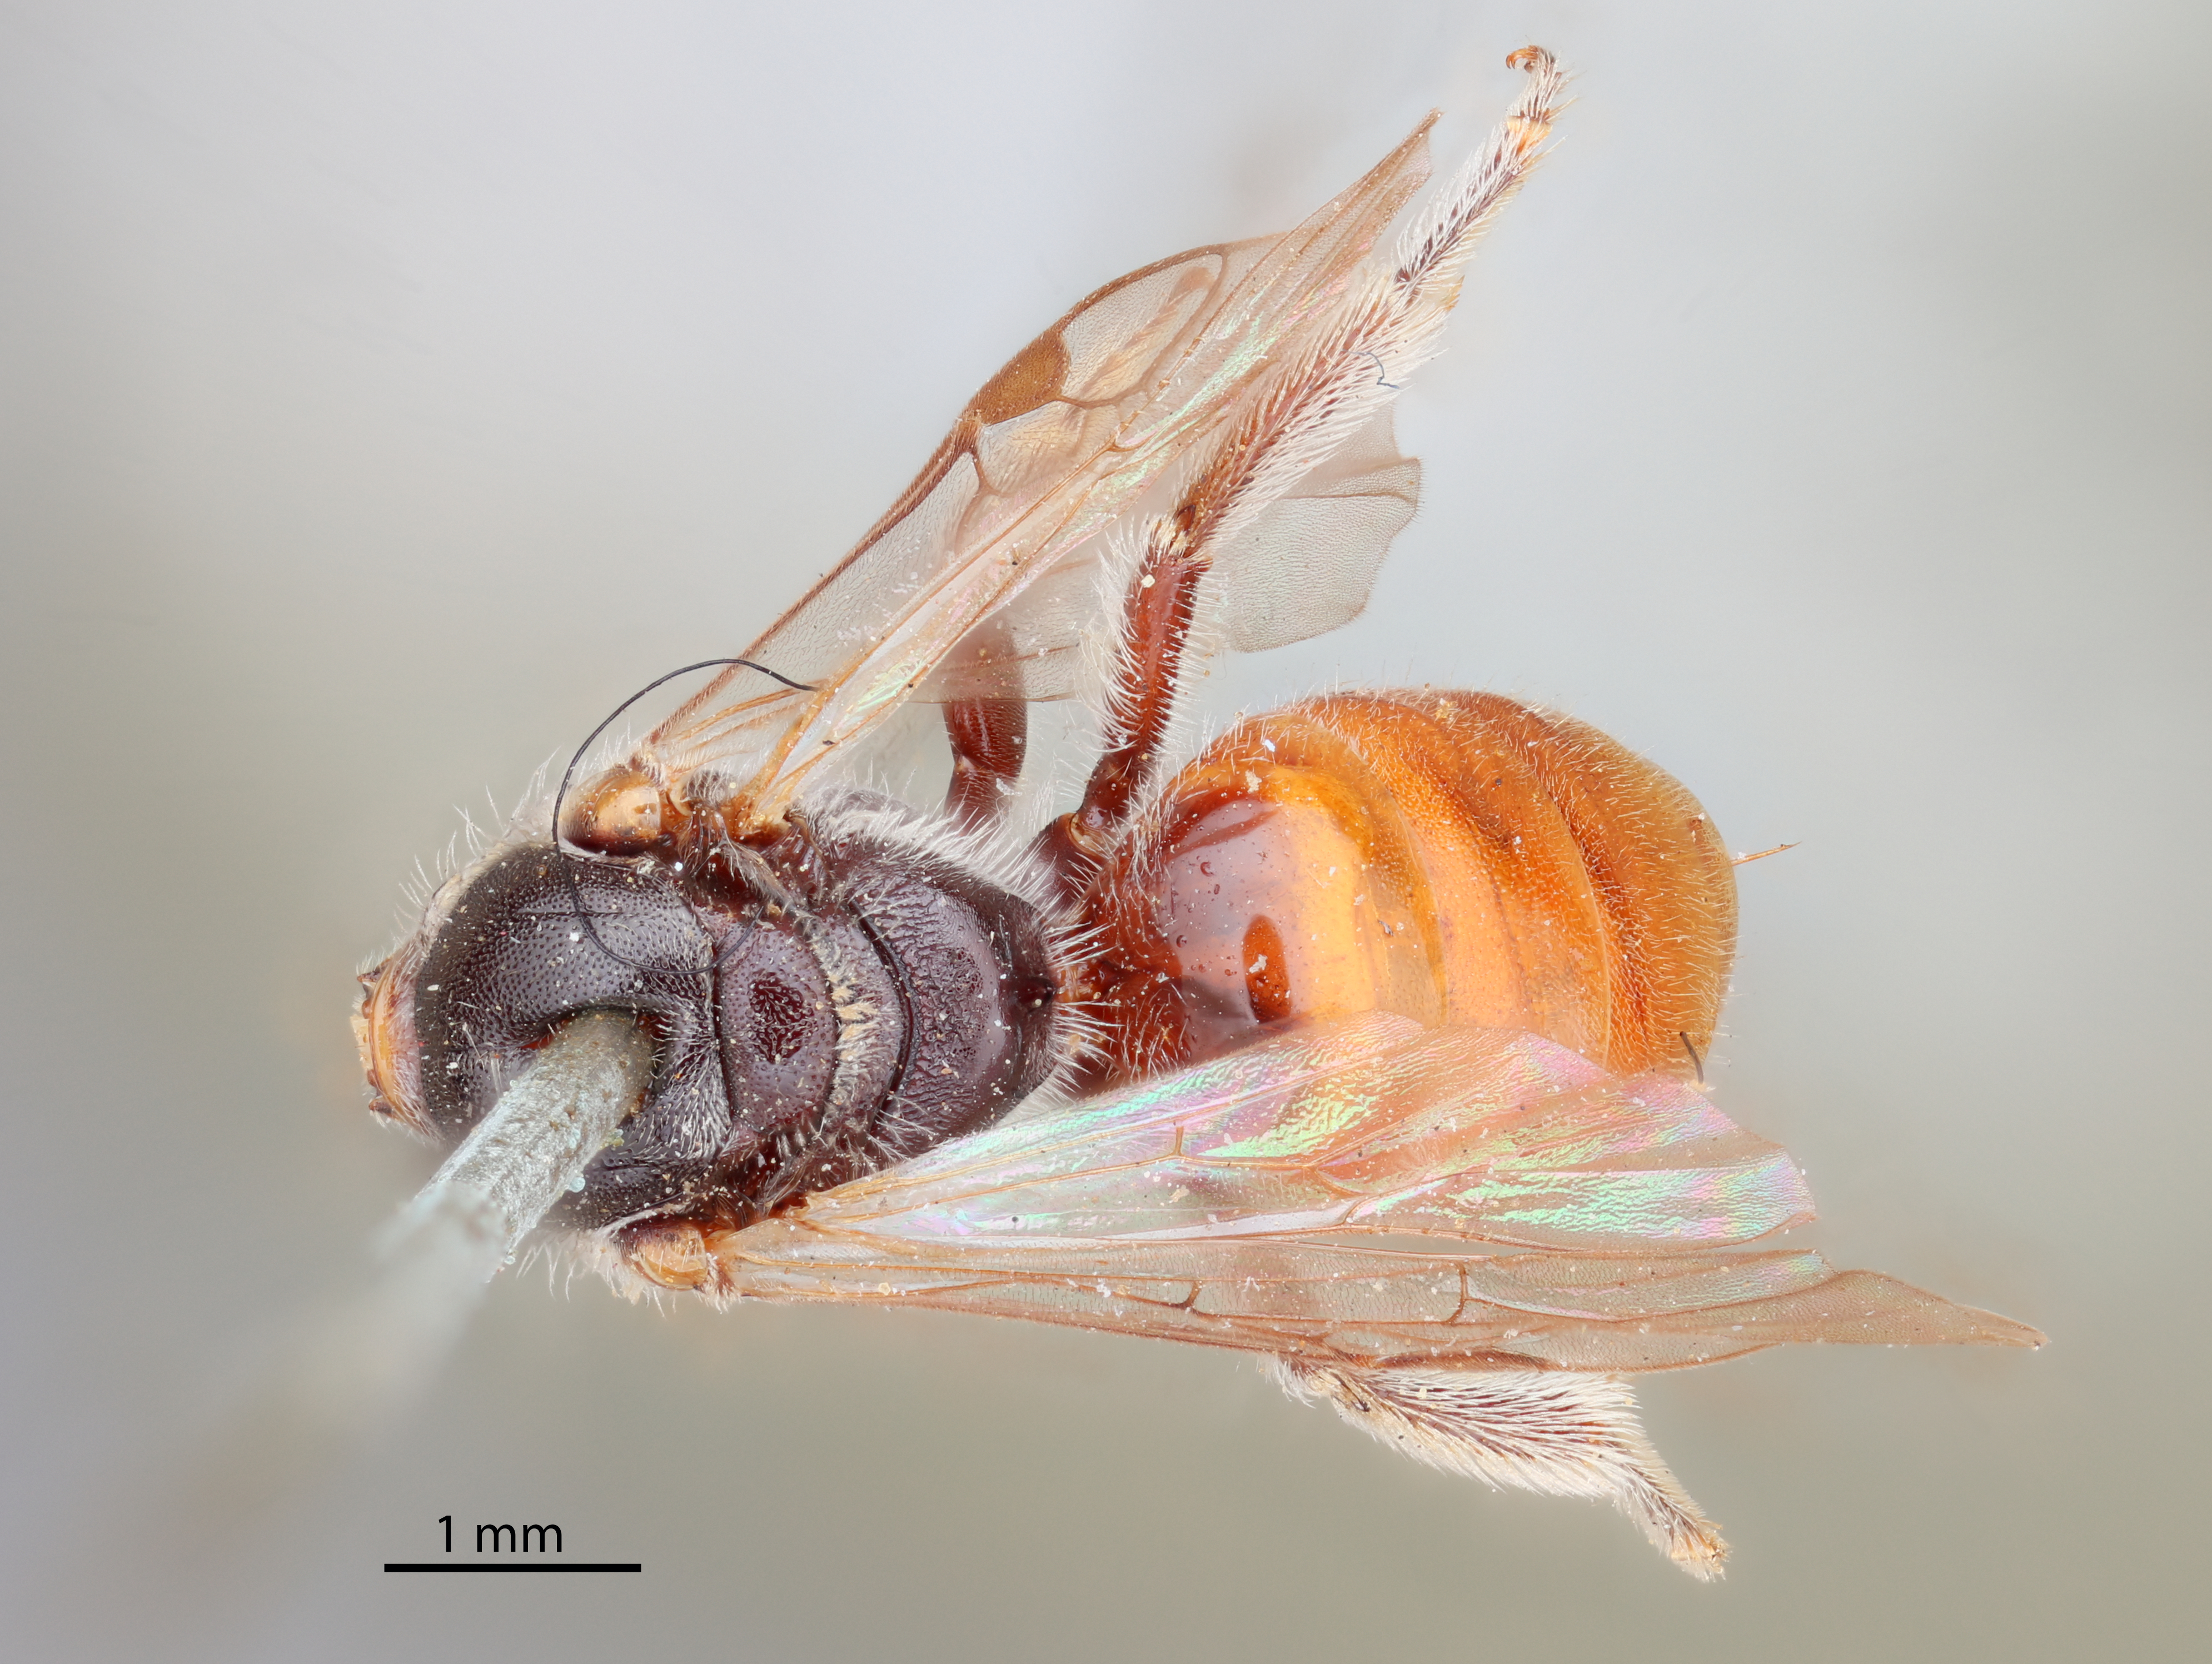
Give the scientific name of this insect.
Halictus ovaliceps
